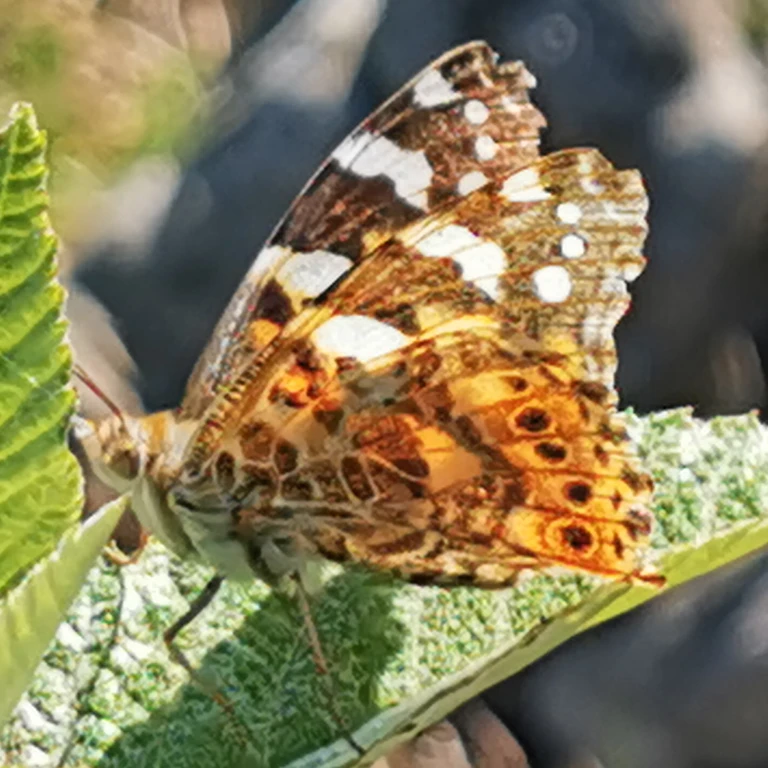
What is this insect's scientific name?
Vanessa cardui
